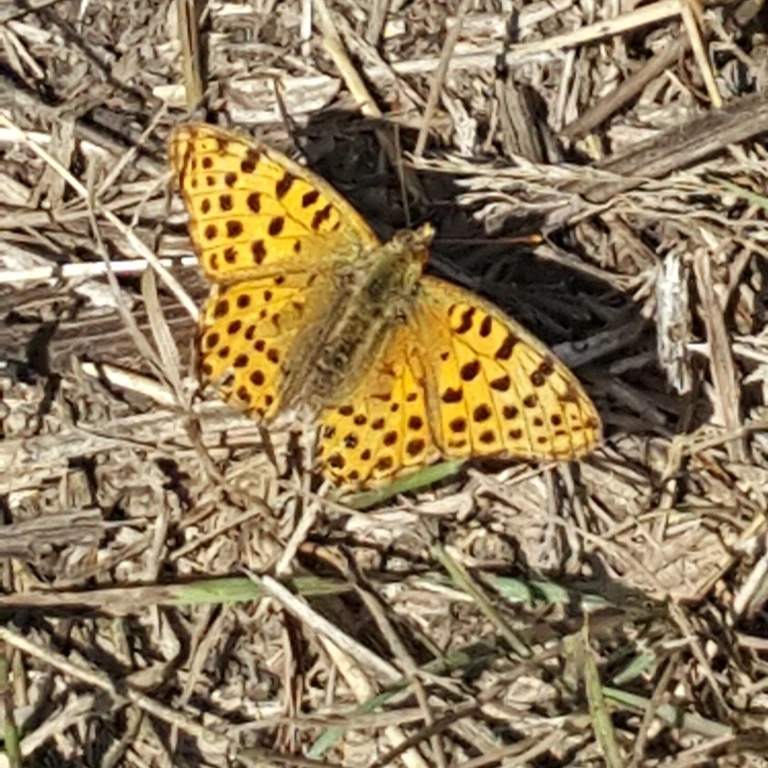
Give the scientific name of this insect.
Issoria lathonia
